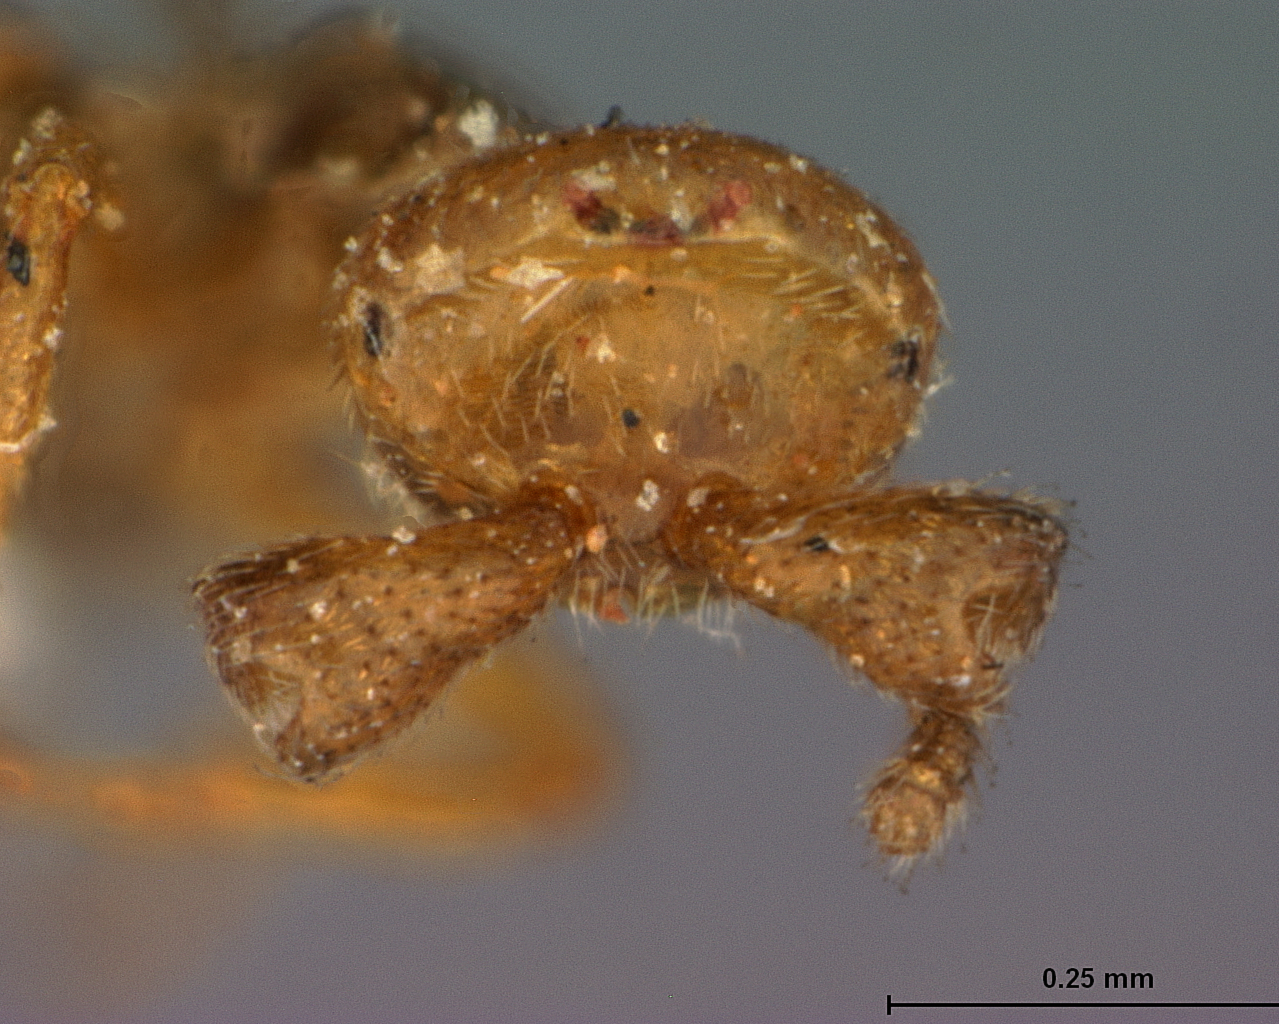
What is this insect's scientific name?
Melittobia chalybii
